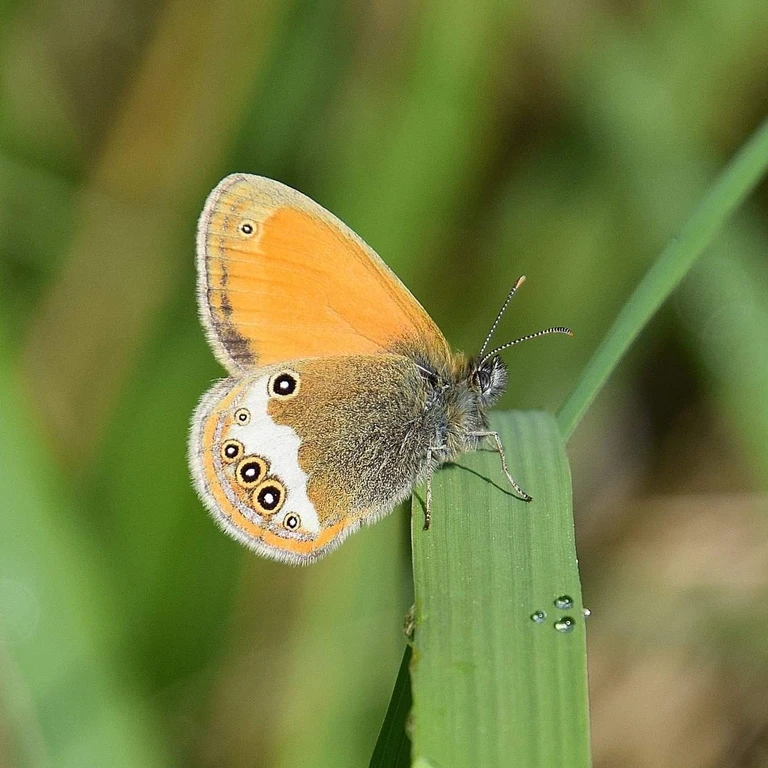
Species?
Coenonympha arcania
